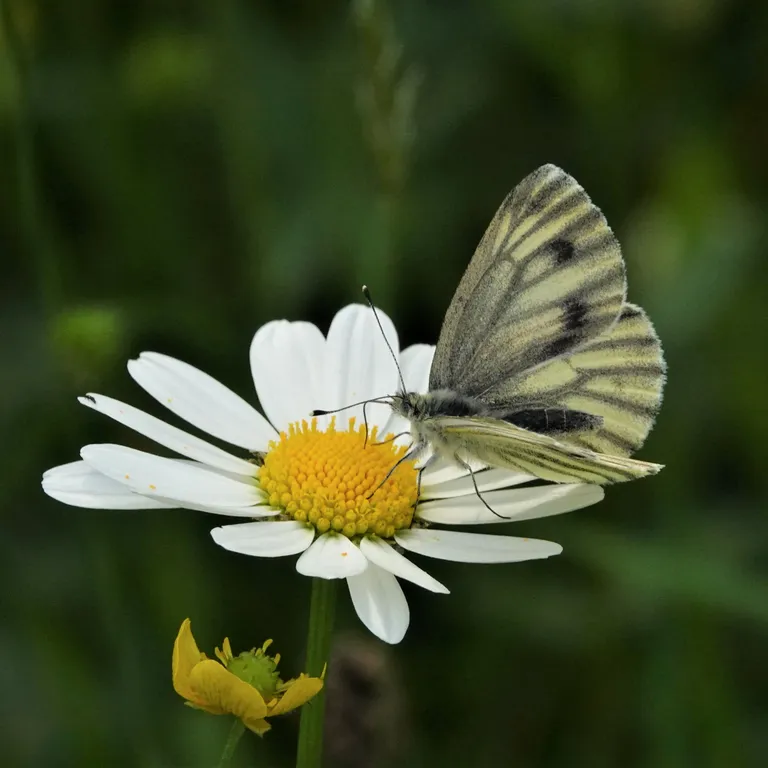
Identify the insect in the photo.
Pieris bryoniae
